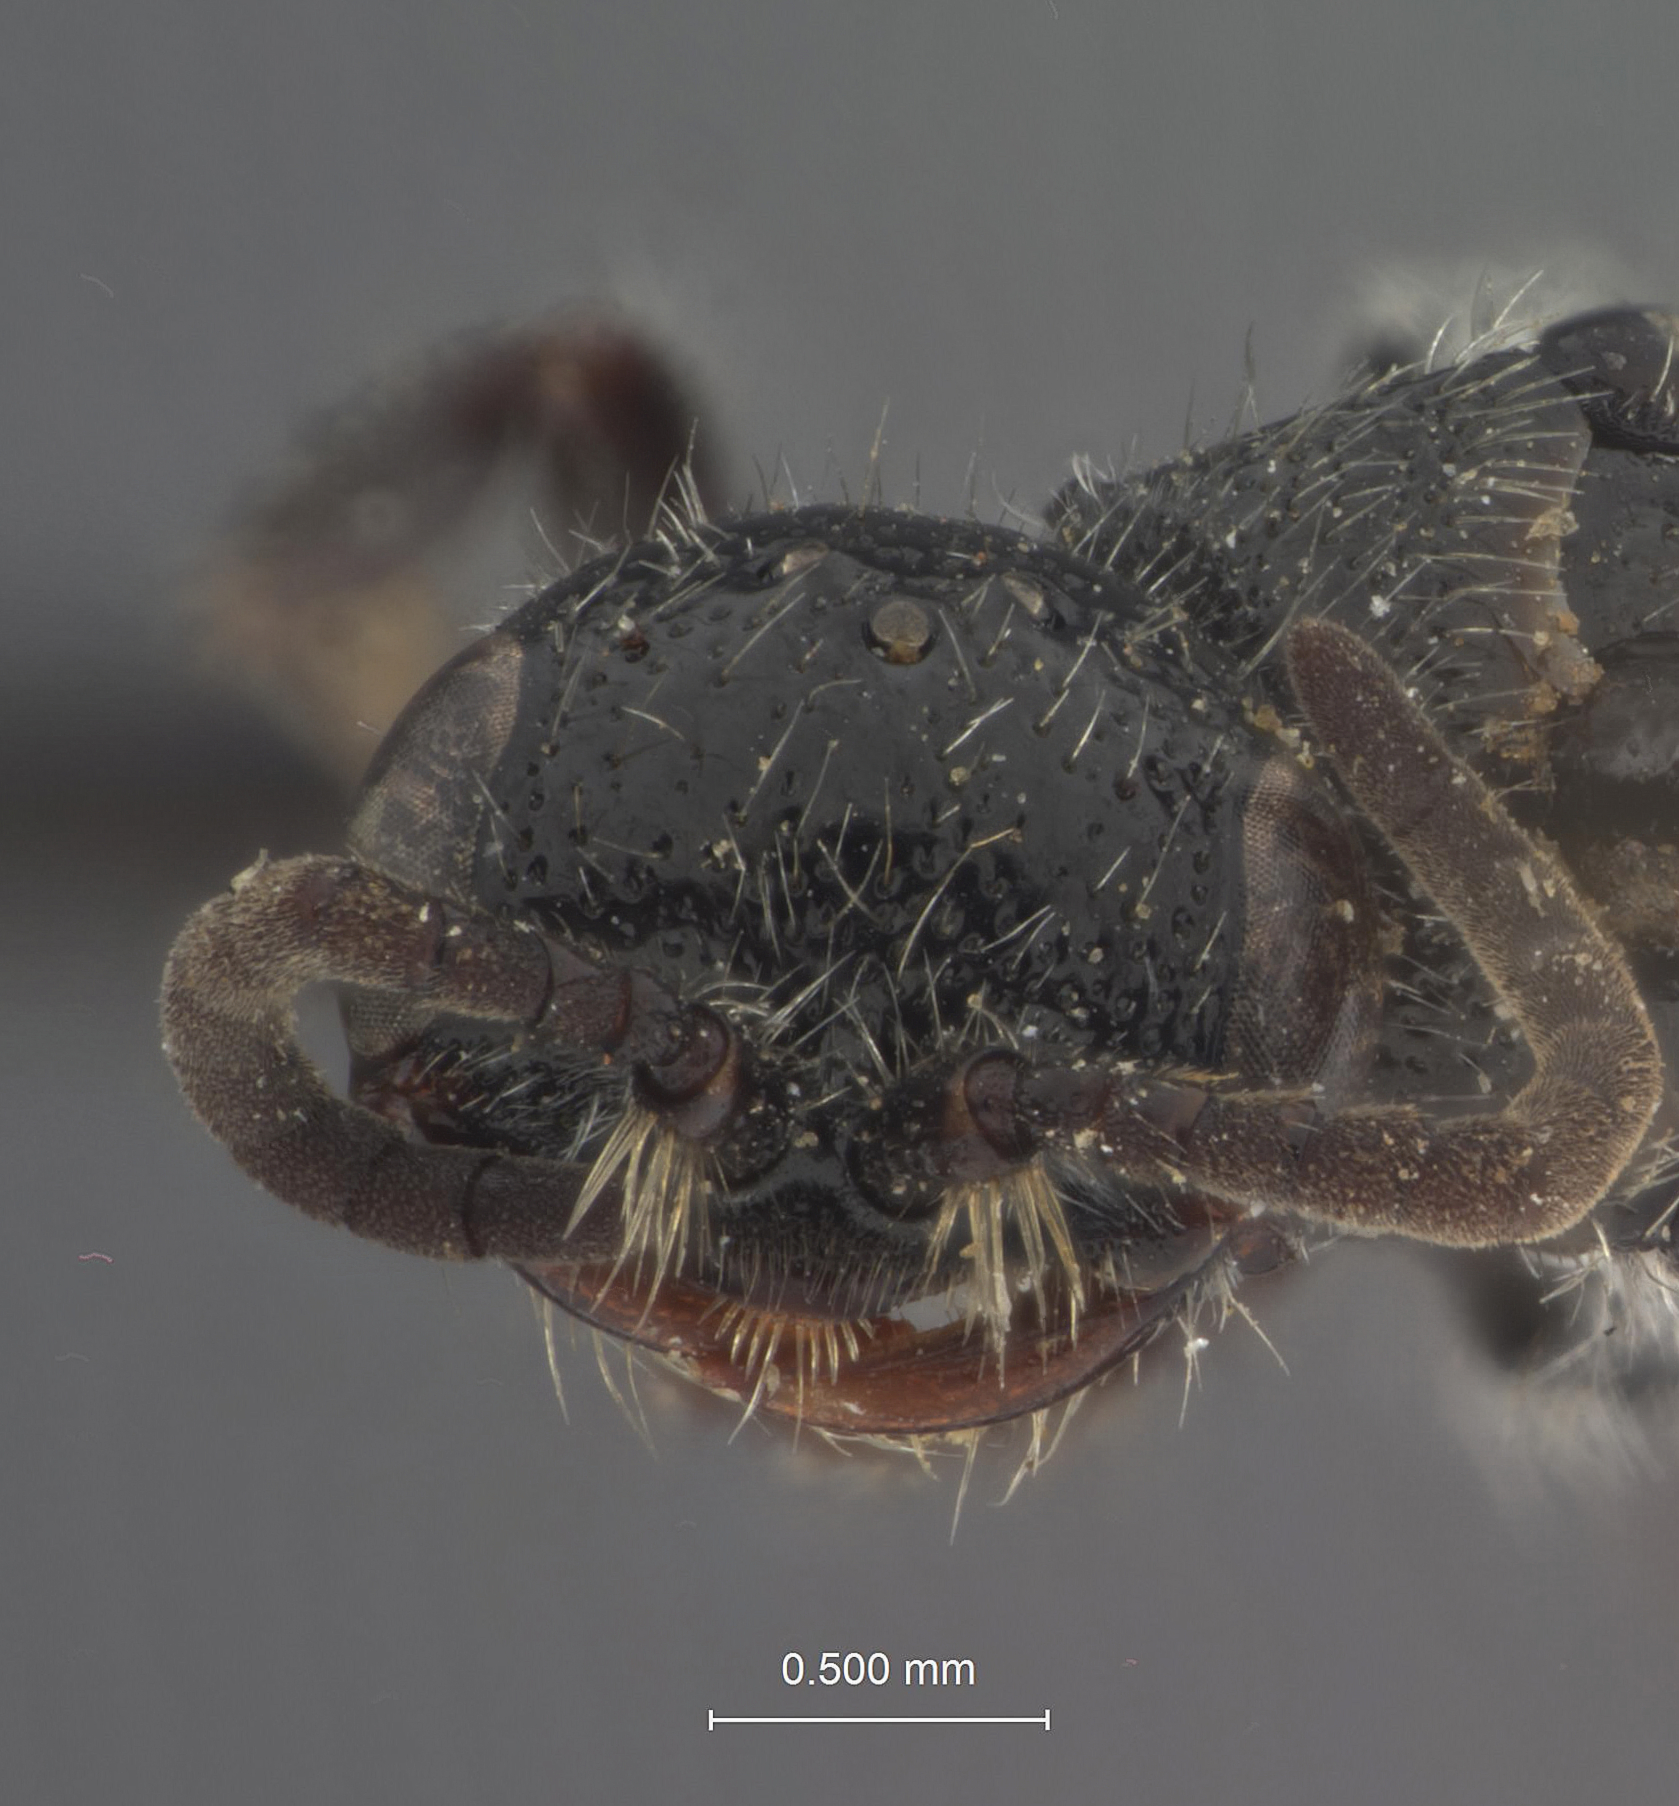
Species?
Tiphia mexiana
